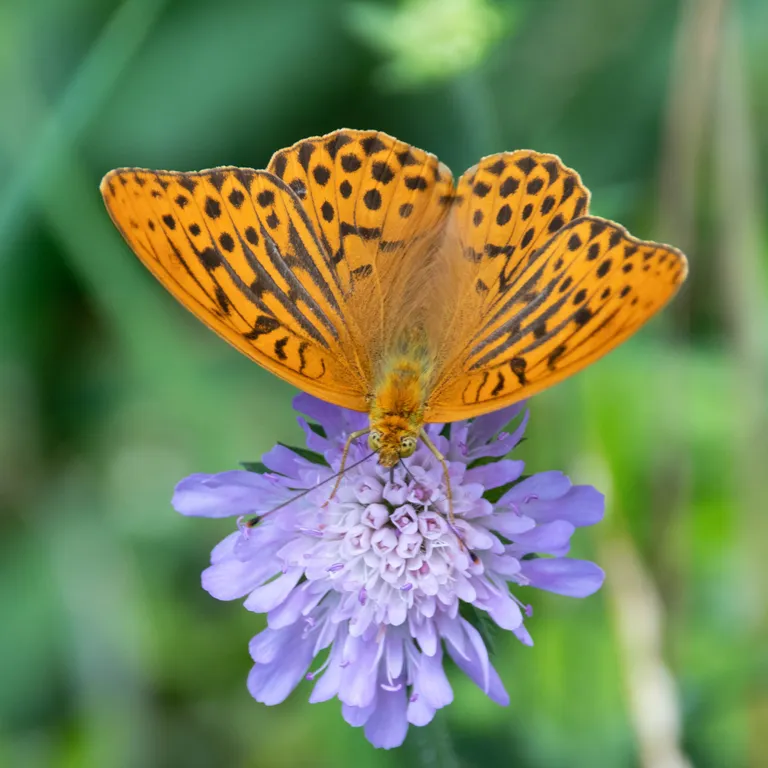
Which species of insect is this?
Argynnis paphia
